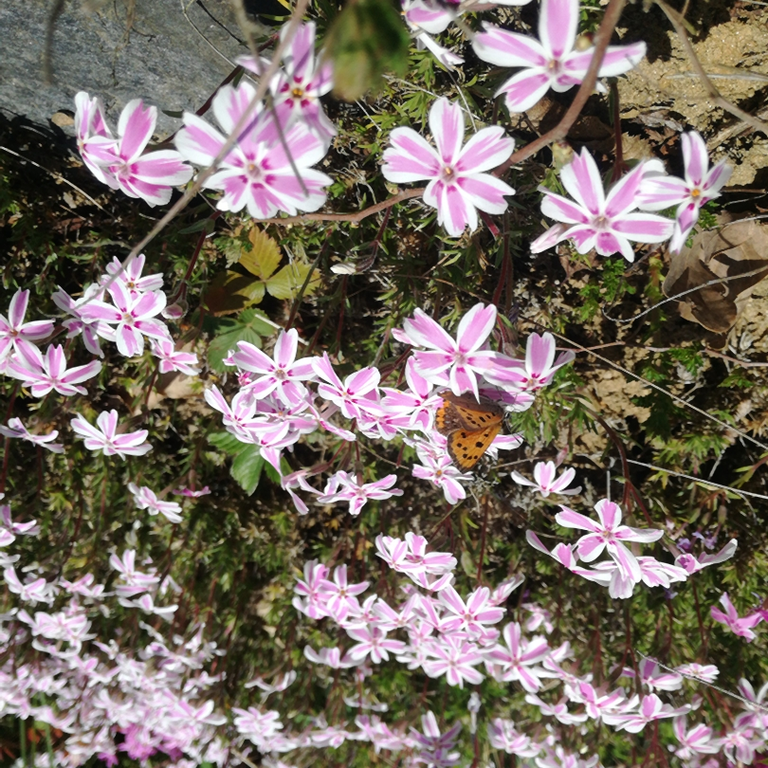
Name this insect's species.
Lycaena phlaeas
